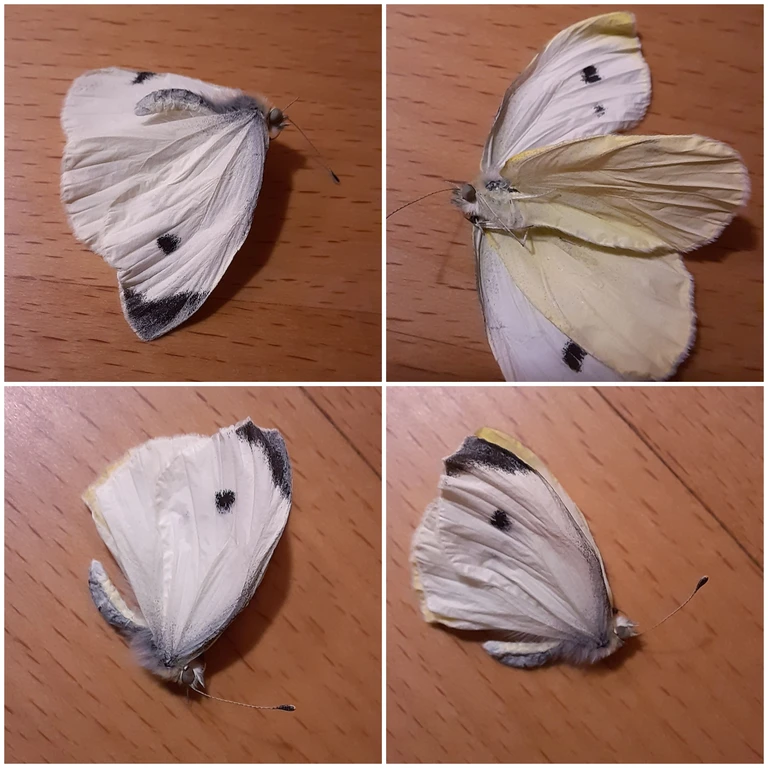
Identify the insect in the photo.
Pieris rapae
